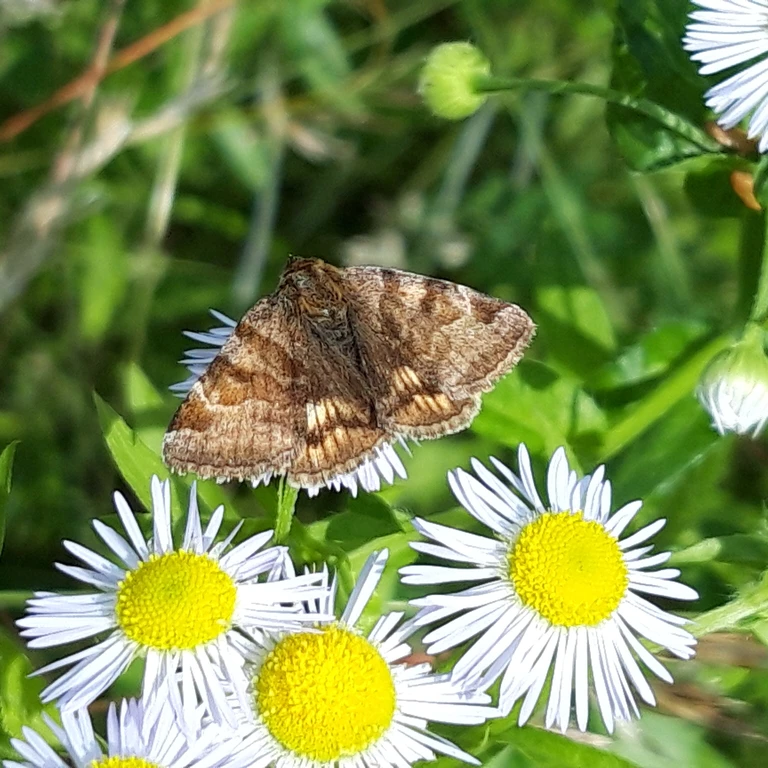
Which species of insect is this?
Euclidia glyphica
